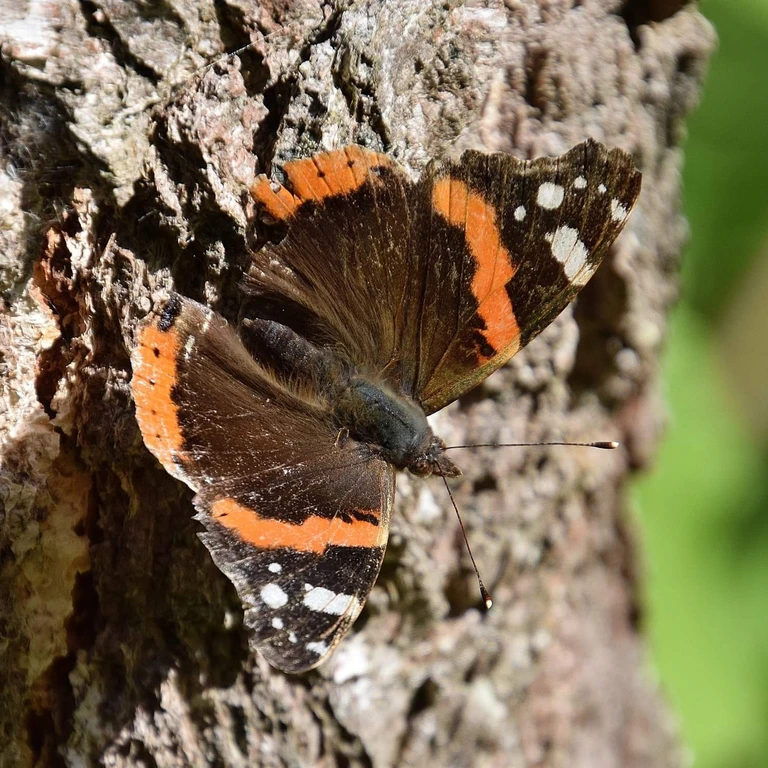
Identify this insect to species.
Vanessa atalanta
